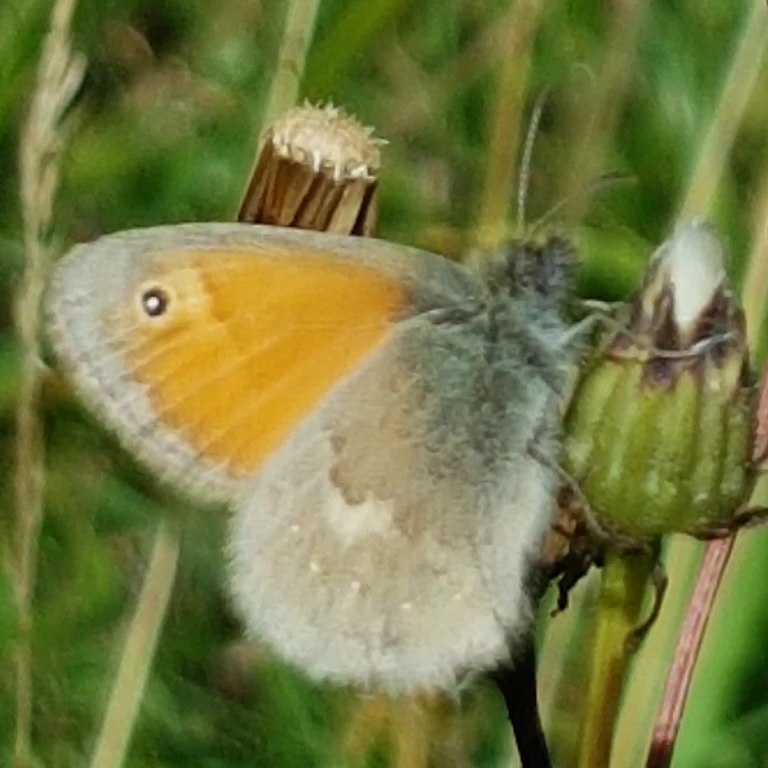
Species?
Coenonympha pamphilus
